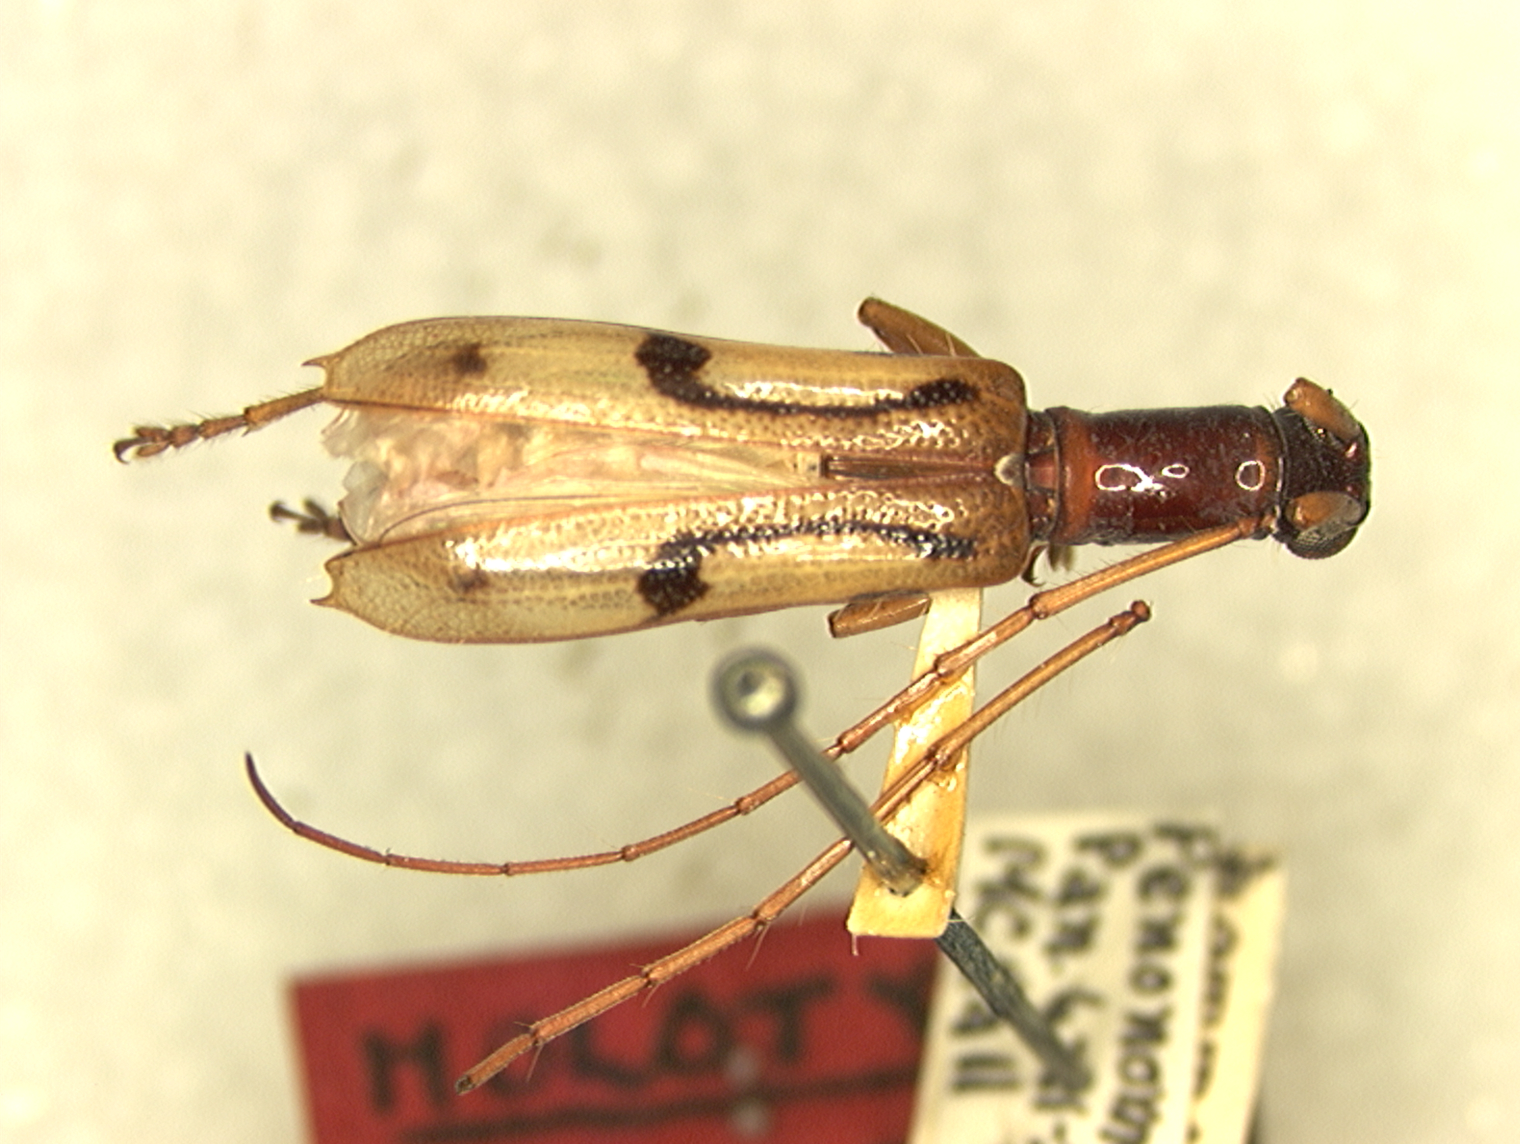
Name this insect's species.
Gnomidolon hamatum
